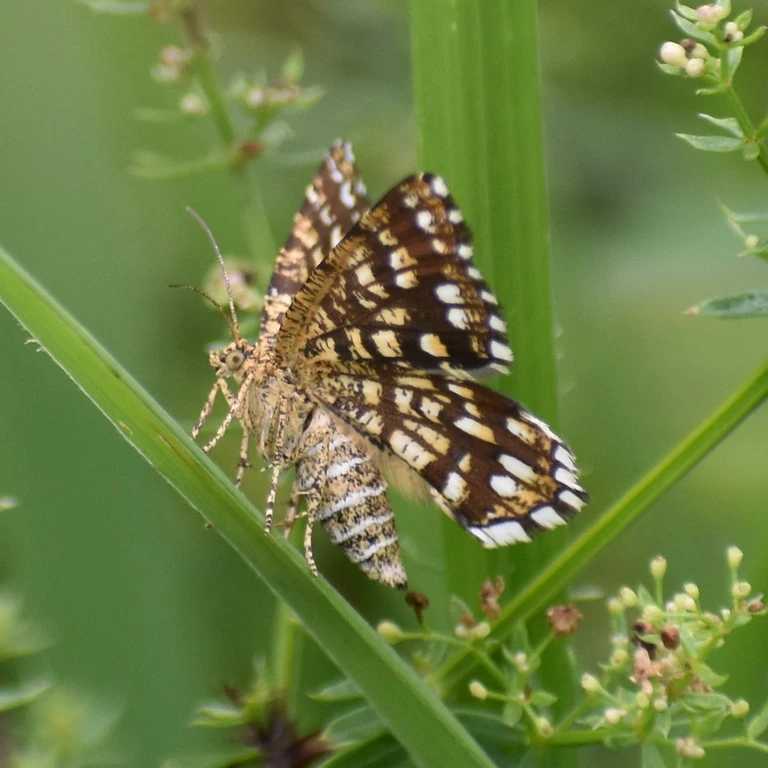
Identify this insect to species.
Chiasmia clathrata
